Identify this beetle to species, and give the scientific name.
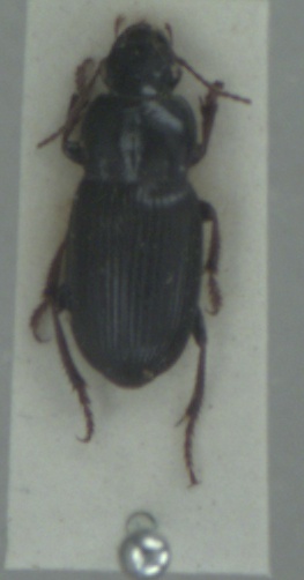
Harpalus attenuatus
